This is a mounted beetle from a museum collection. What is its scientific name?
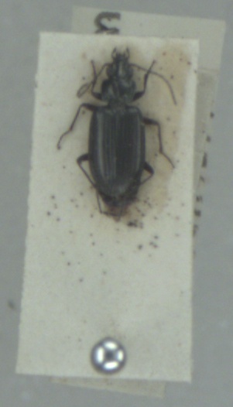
Bembidion prasinum
